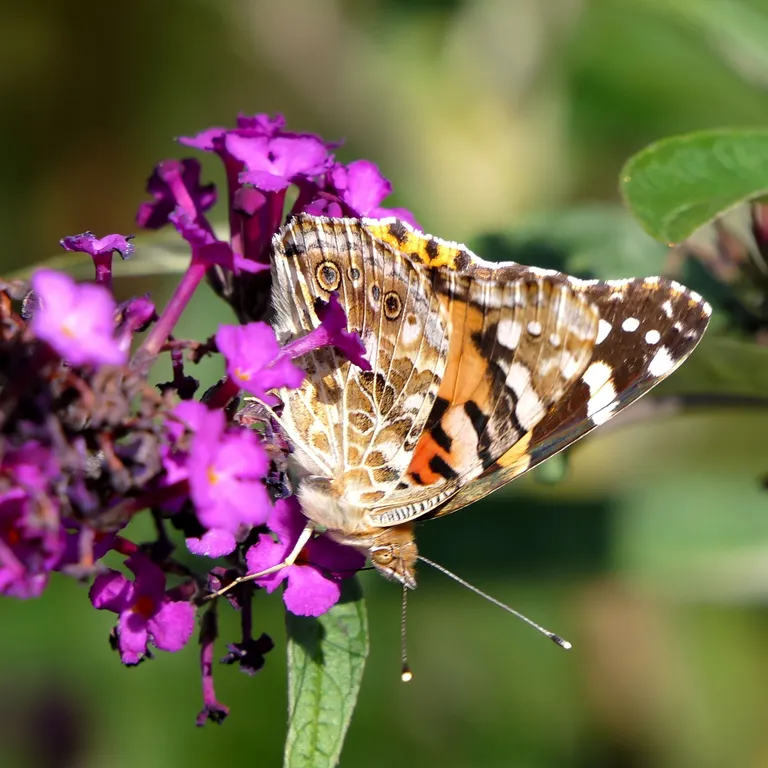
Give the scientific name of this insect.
Vanessa cardui
